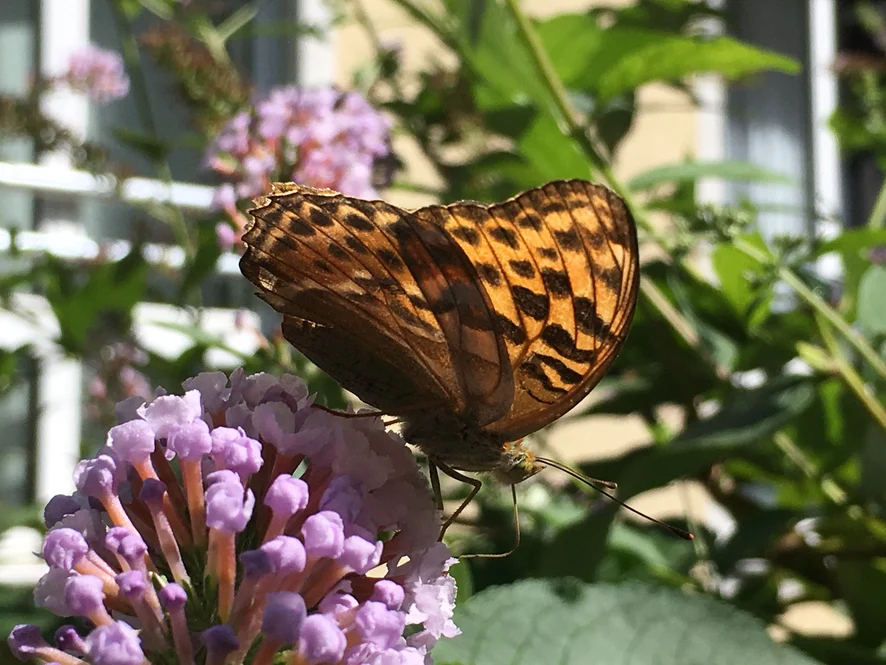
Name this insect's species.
Argynnis paphia
